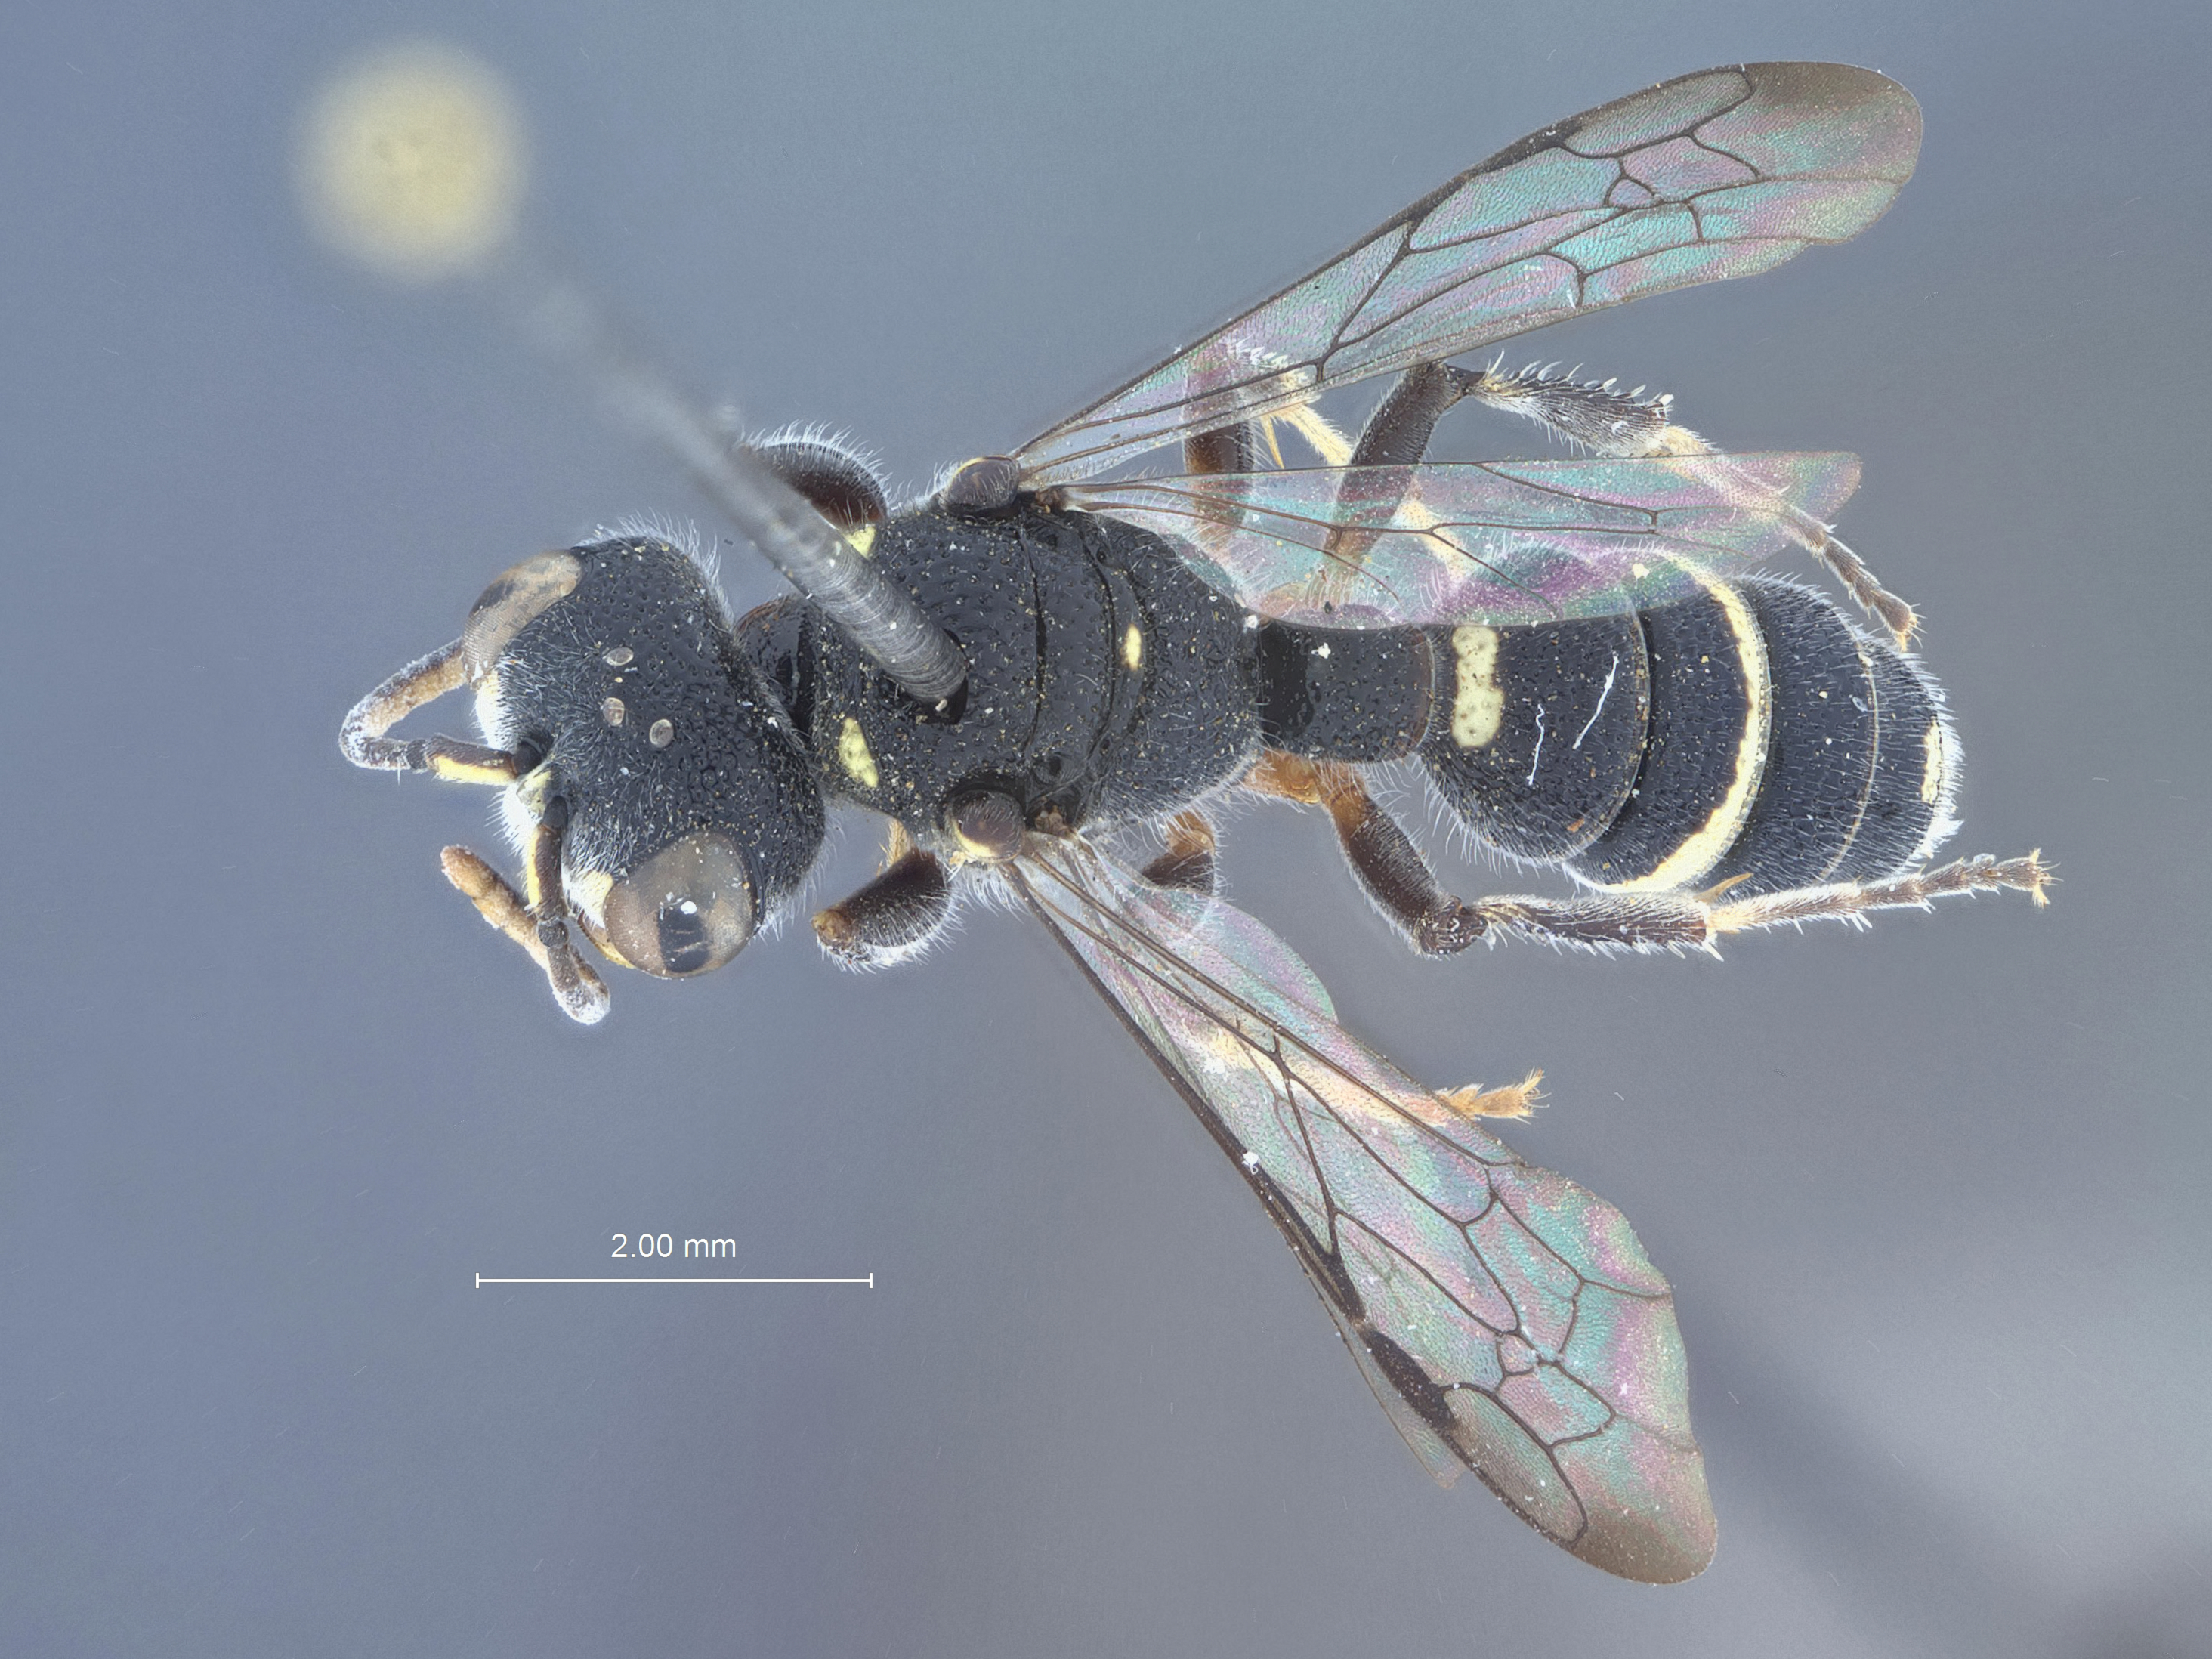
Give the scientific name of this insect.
Cerceris eumolpicida
